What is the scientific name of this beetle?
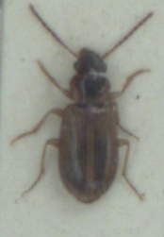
Dicheirotrichus placidus
